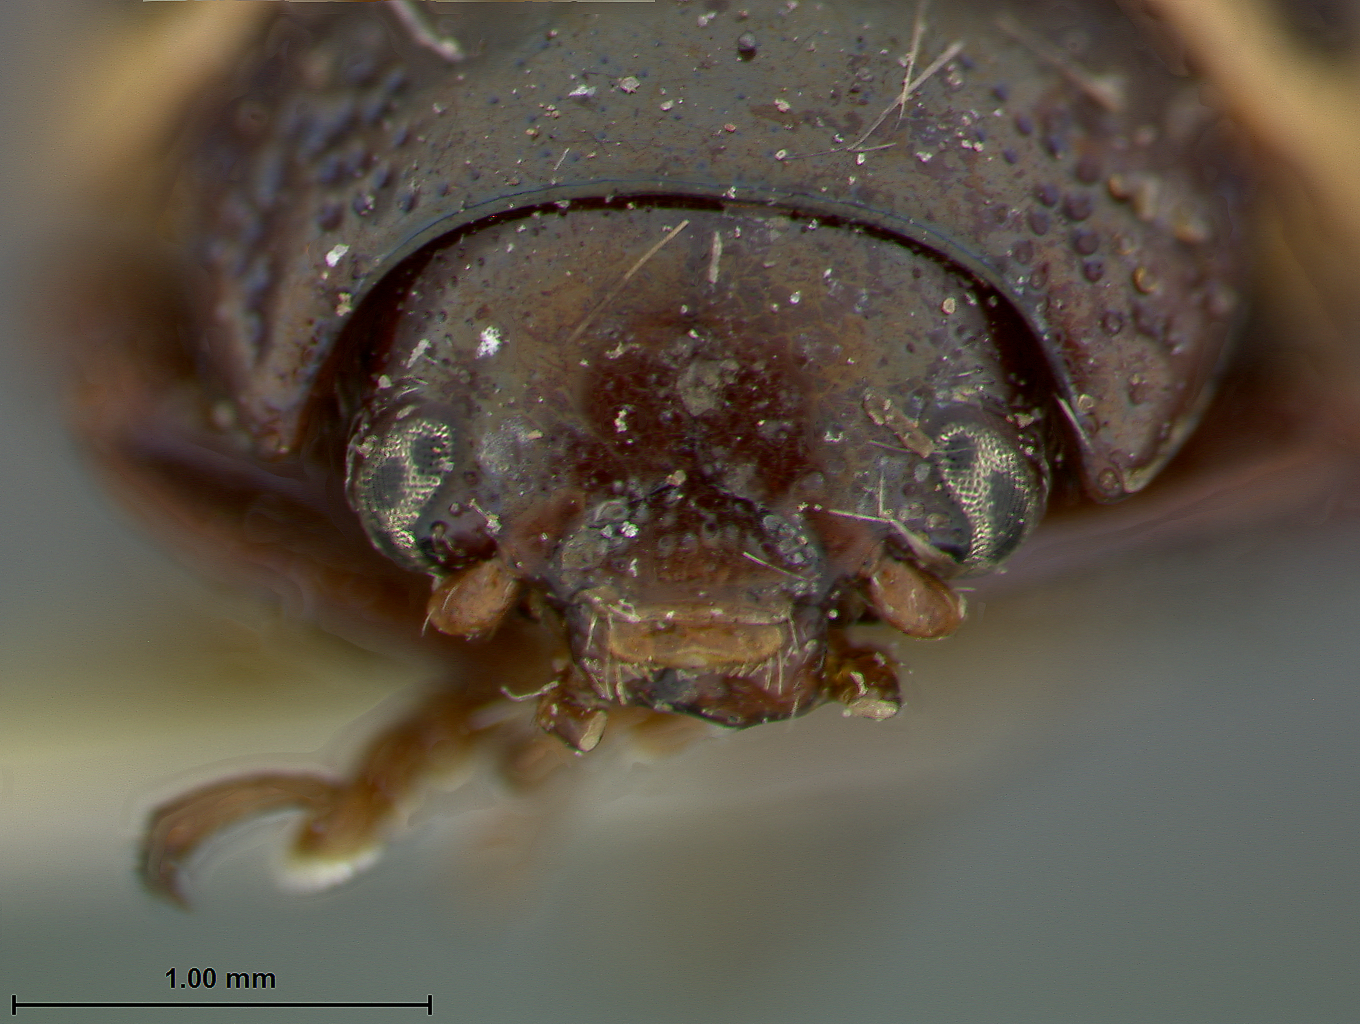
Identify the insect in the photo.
Zygogramma heterothecae
